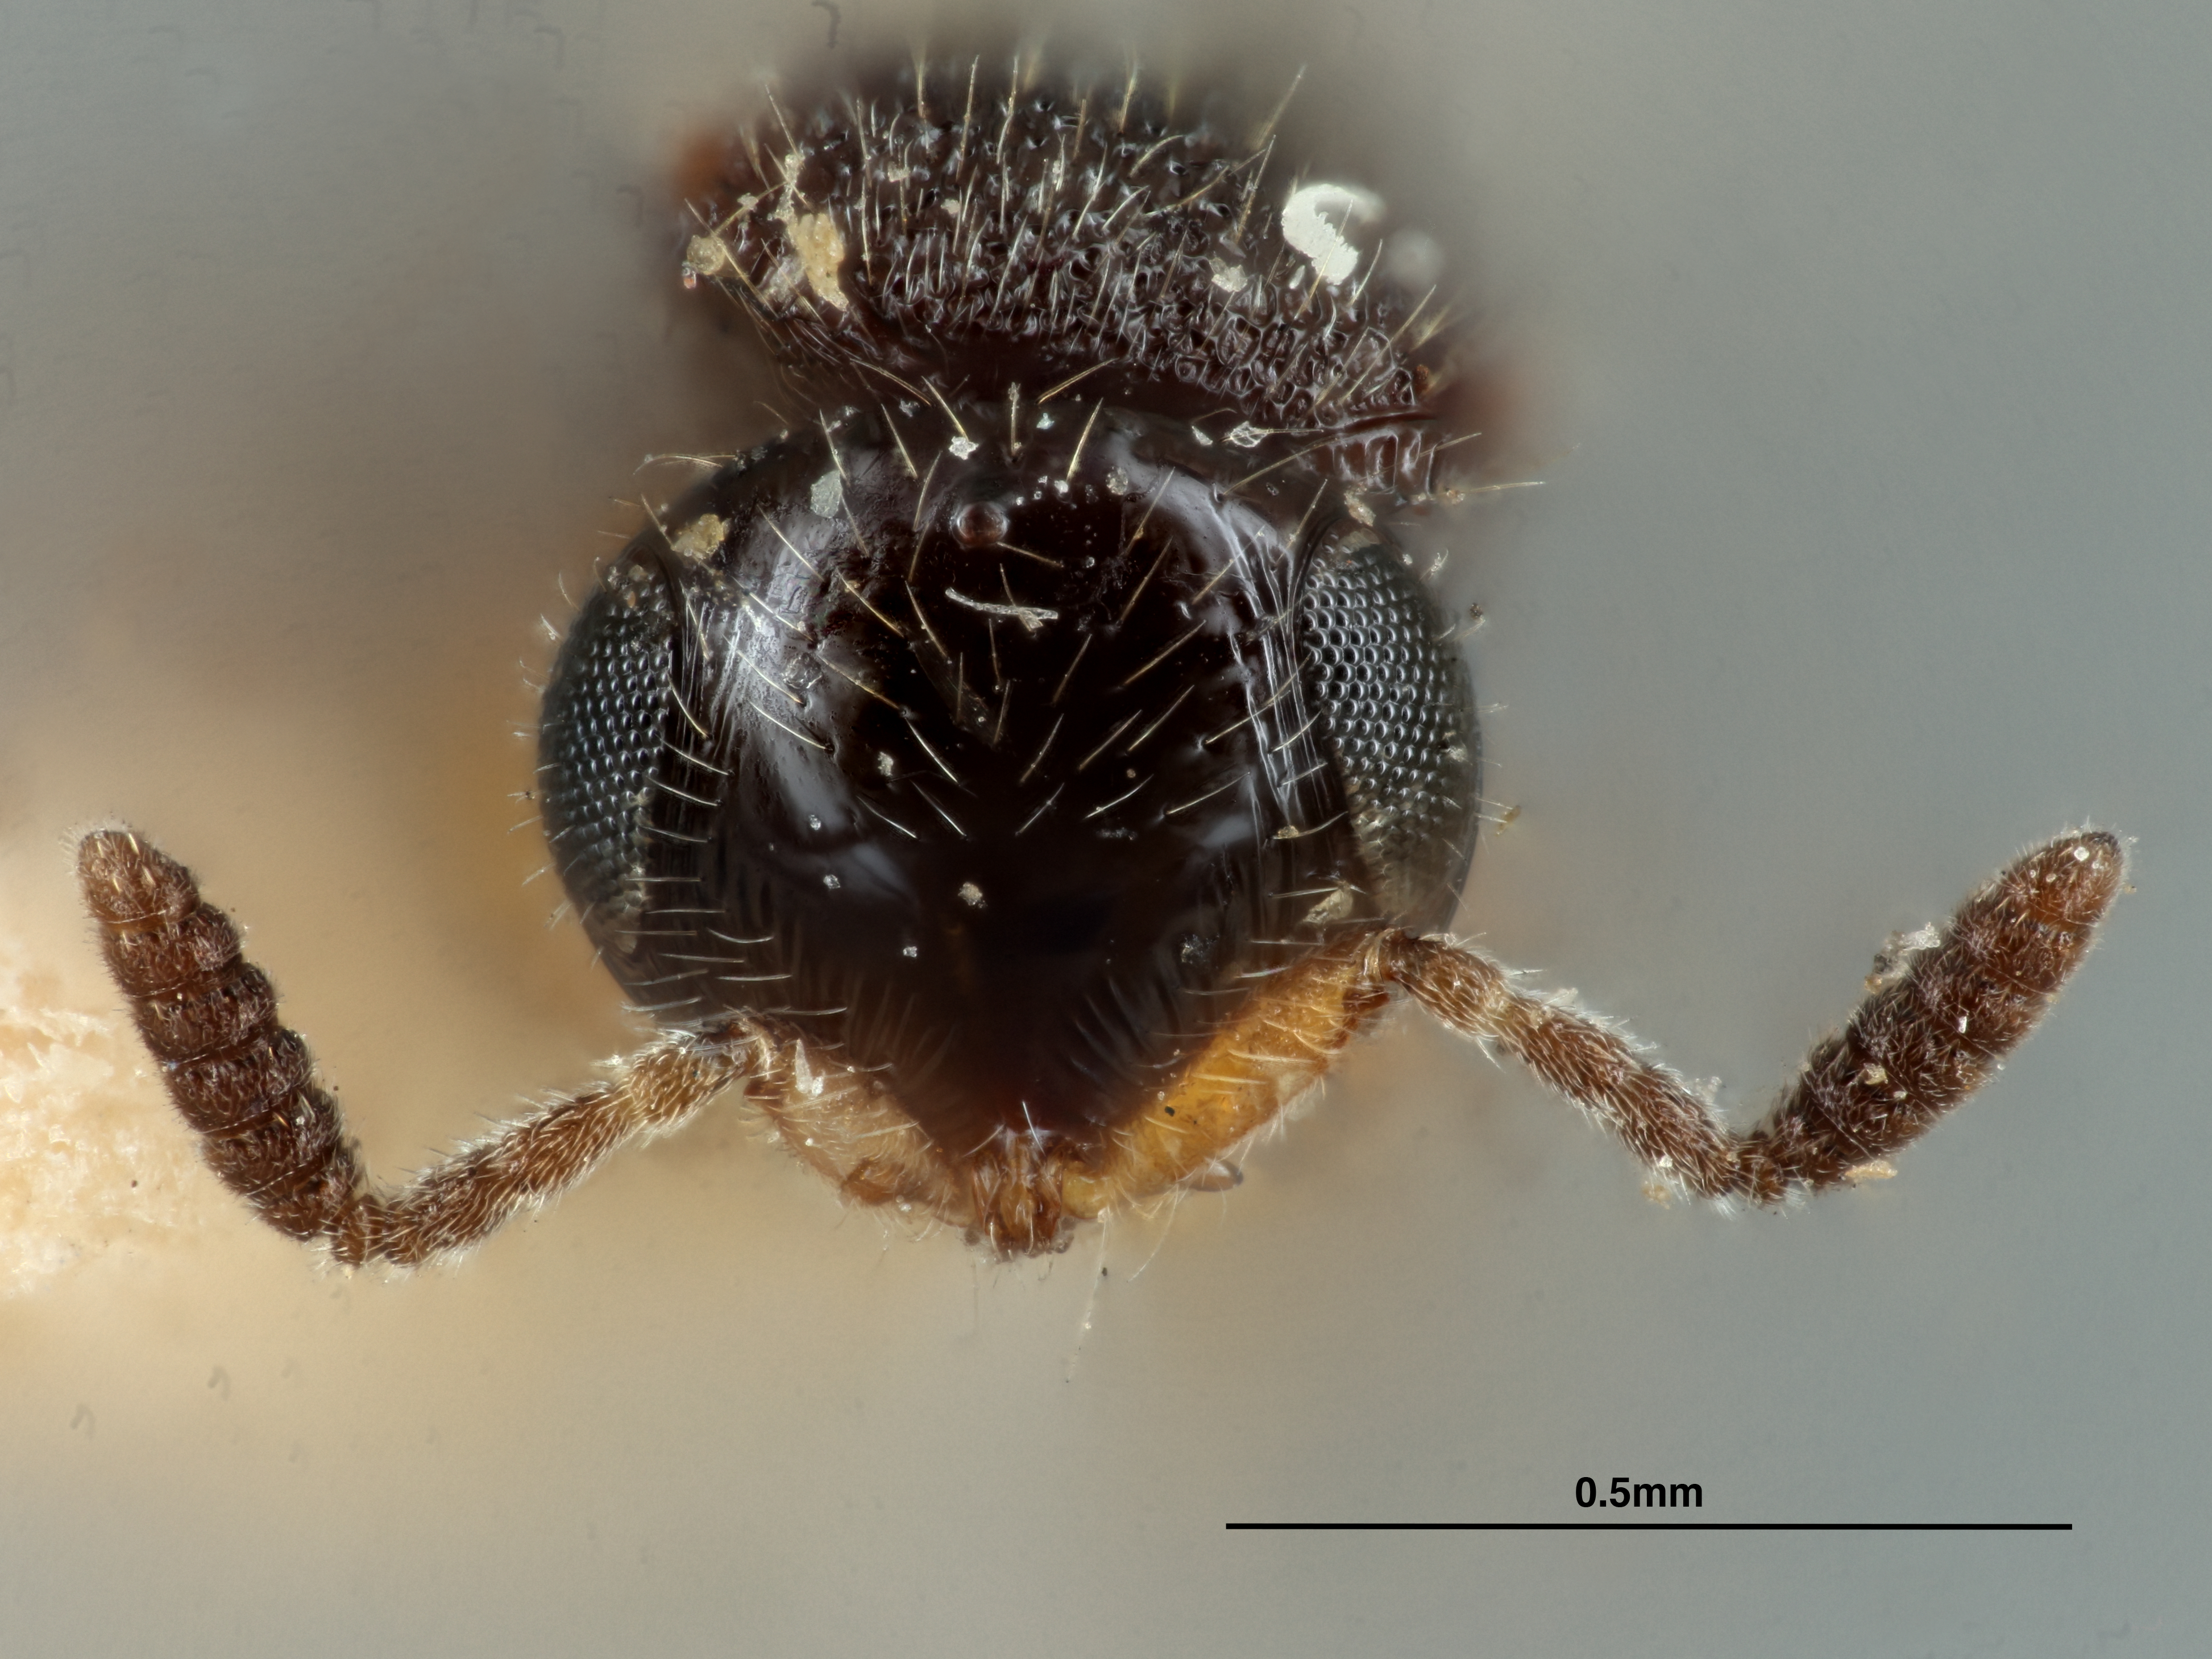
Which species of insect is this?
Trimorus sculpturatus
